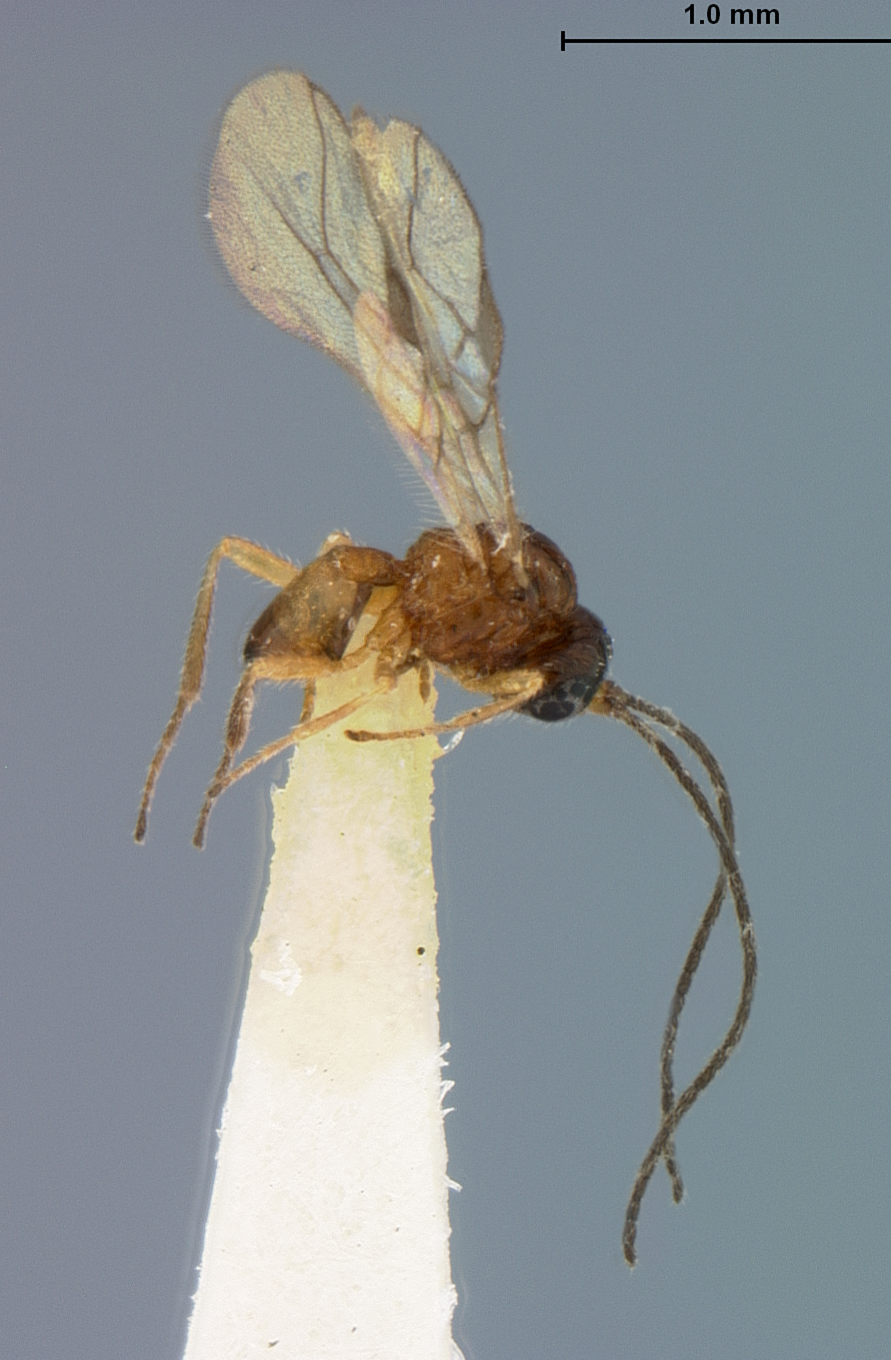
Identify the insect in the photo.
Opius coleogaster
